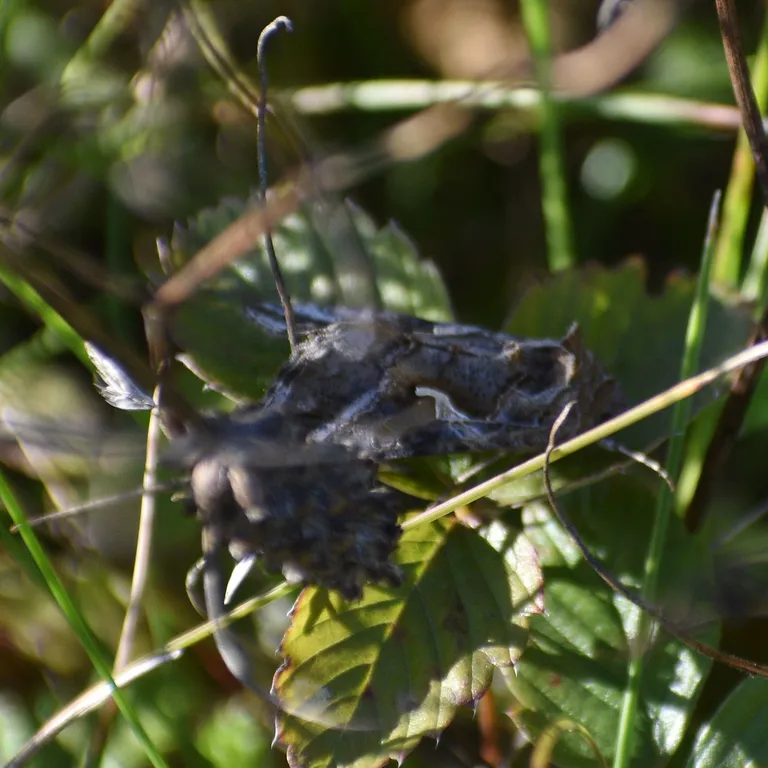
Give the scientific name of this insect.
Autographa gamma
